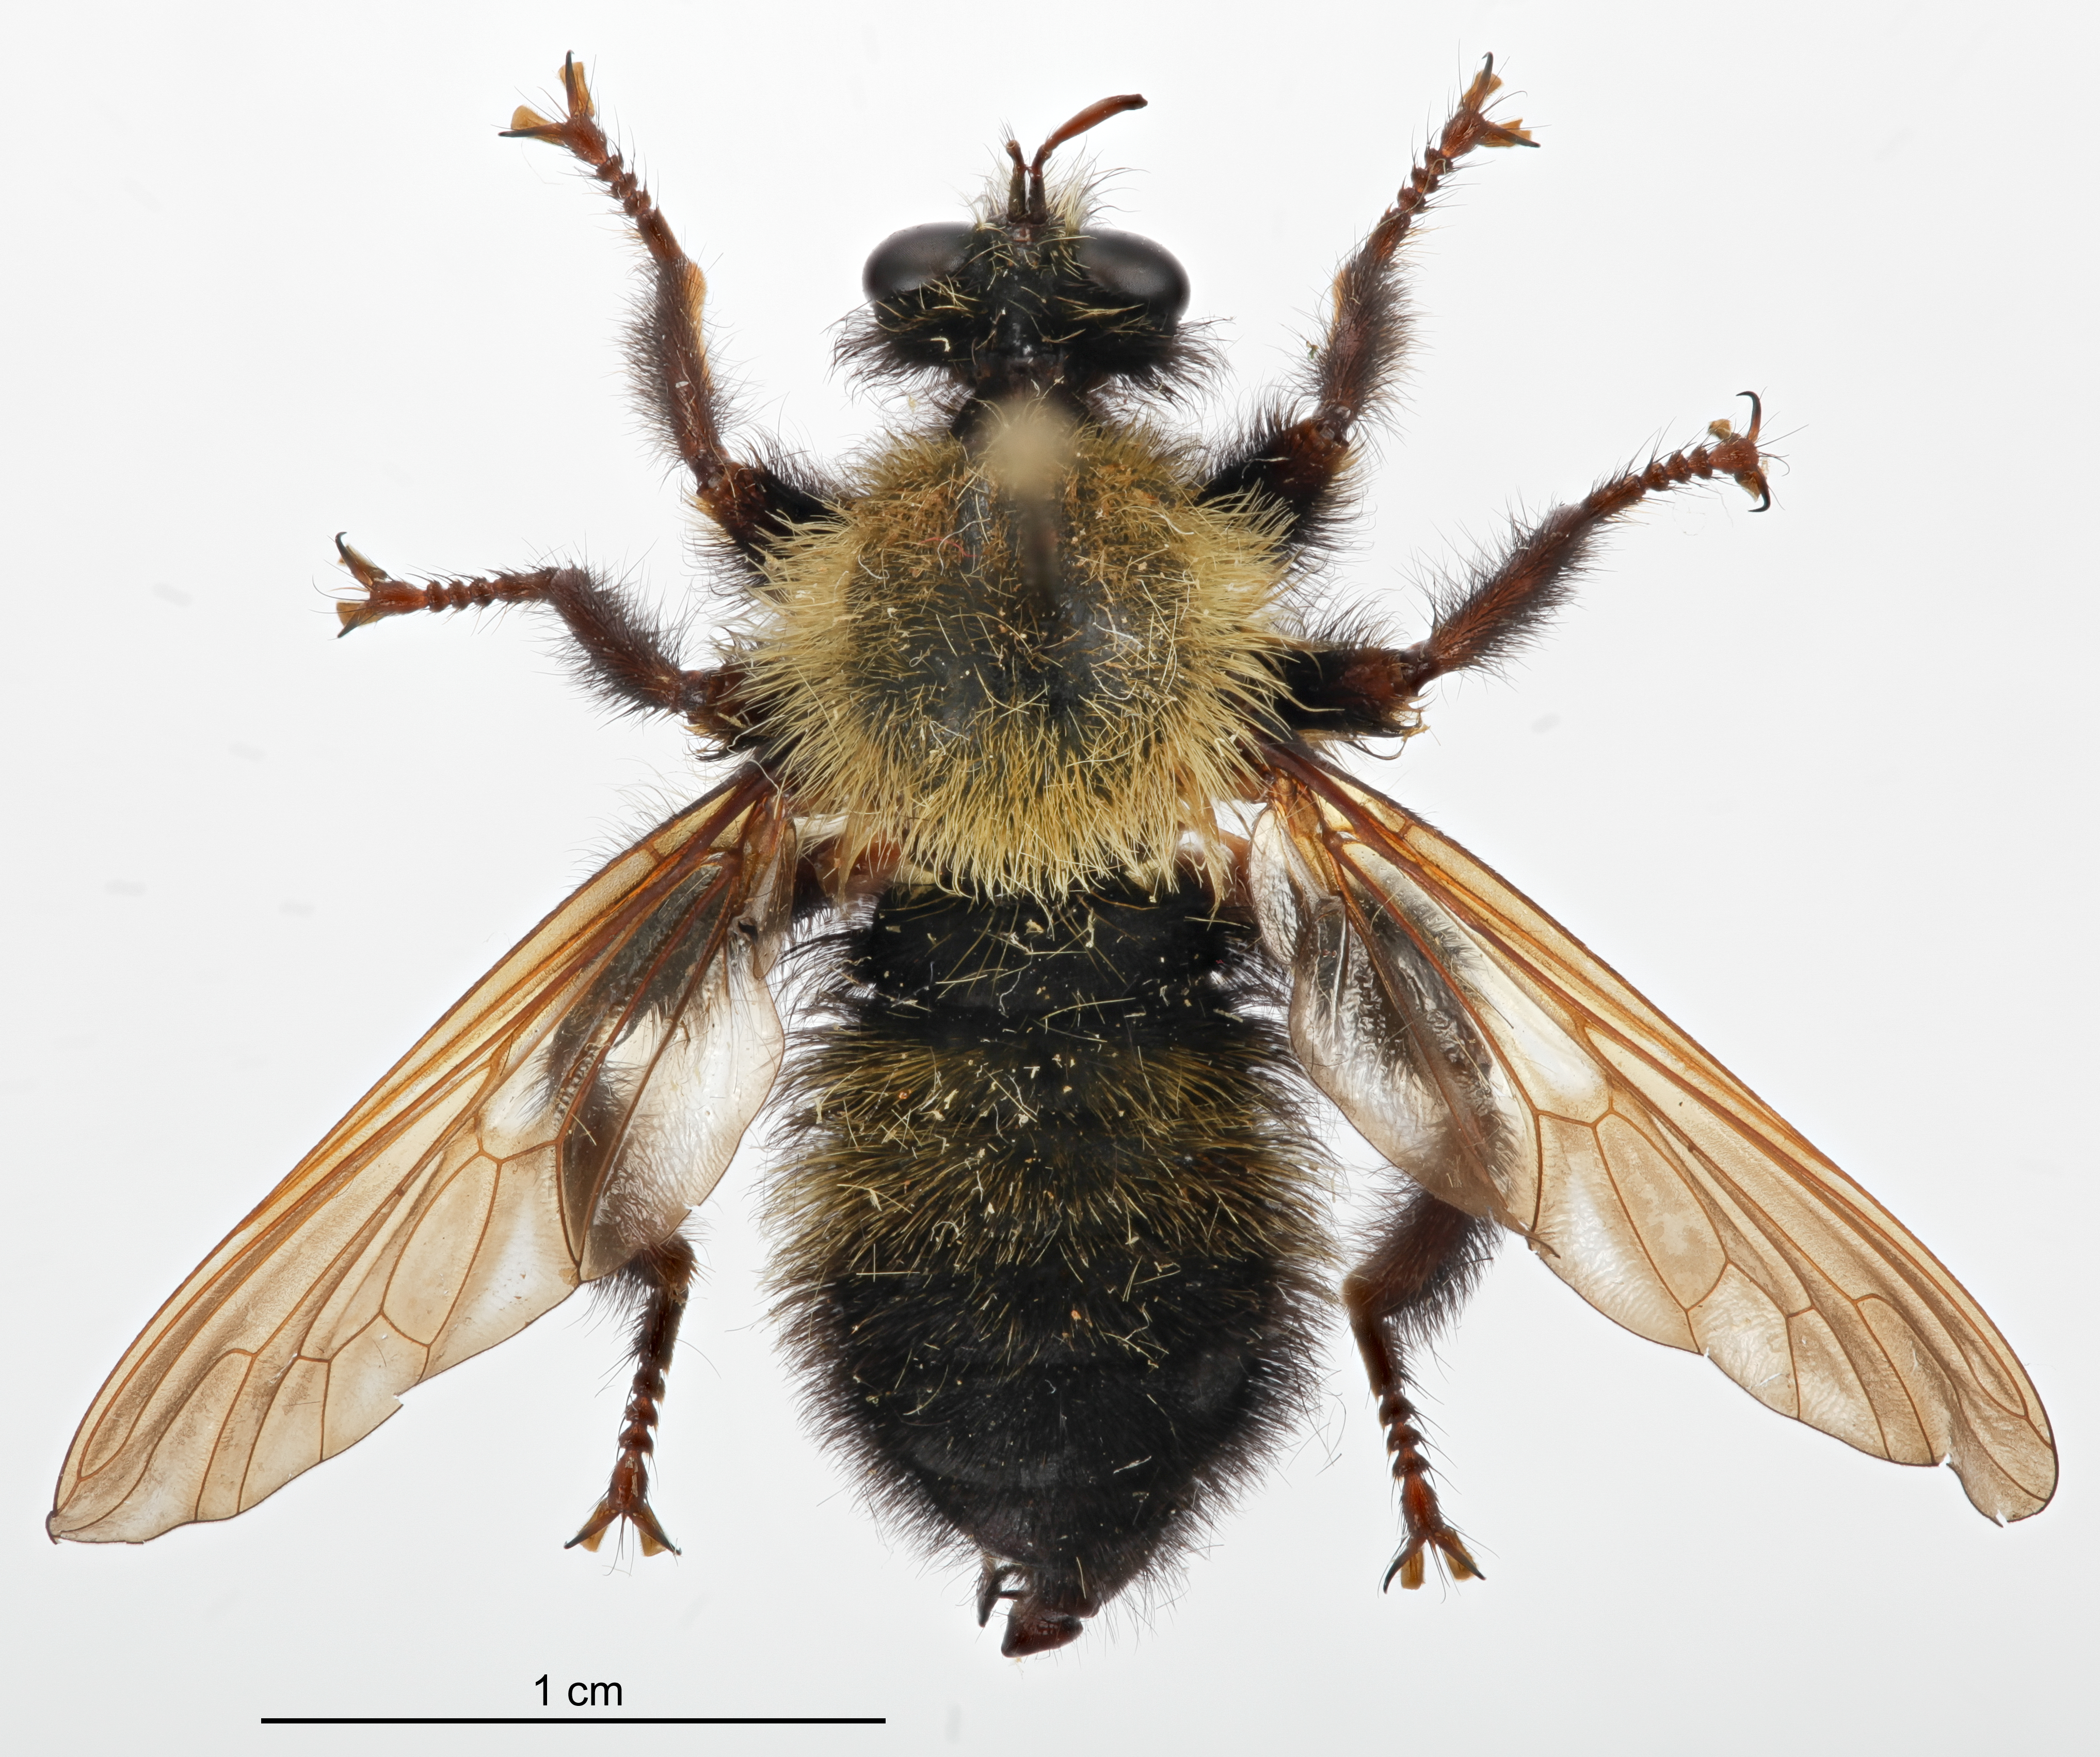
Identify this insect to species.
Laphria thoracica
